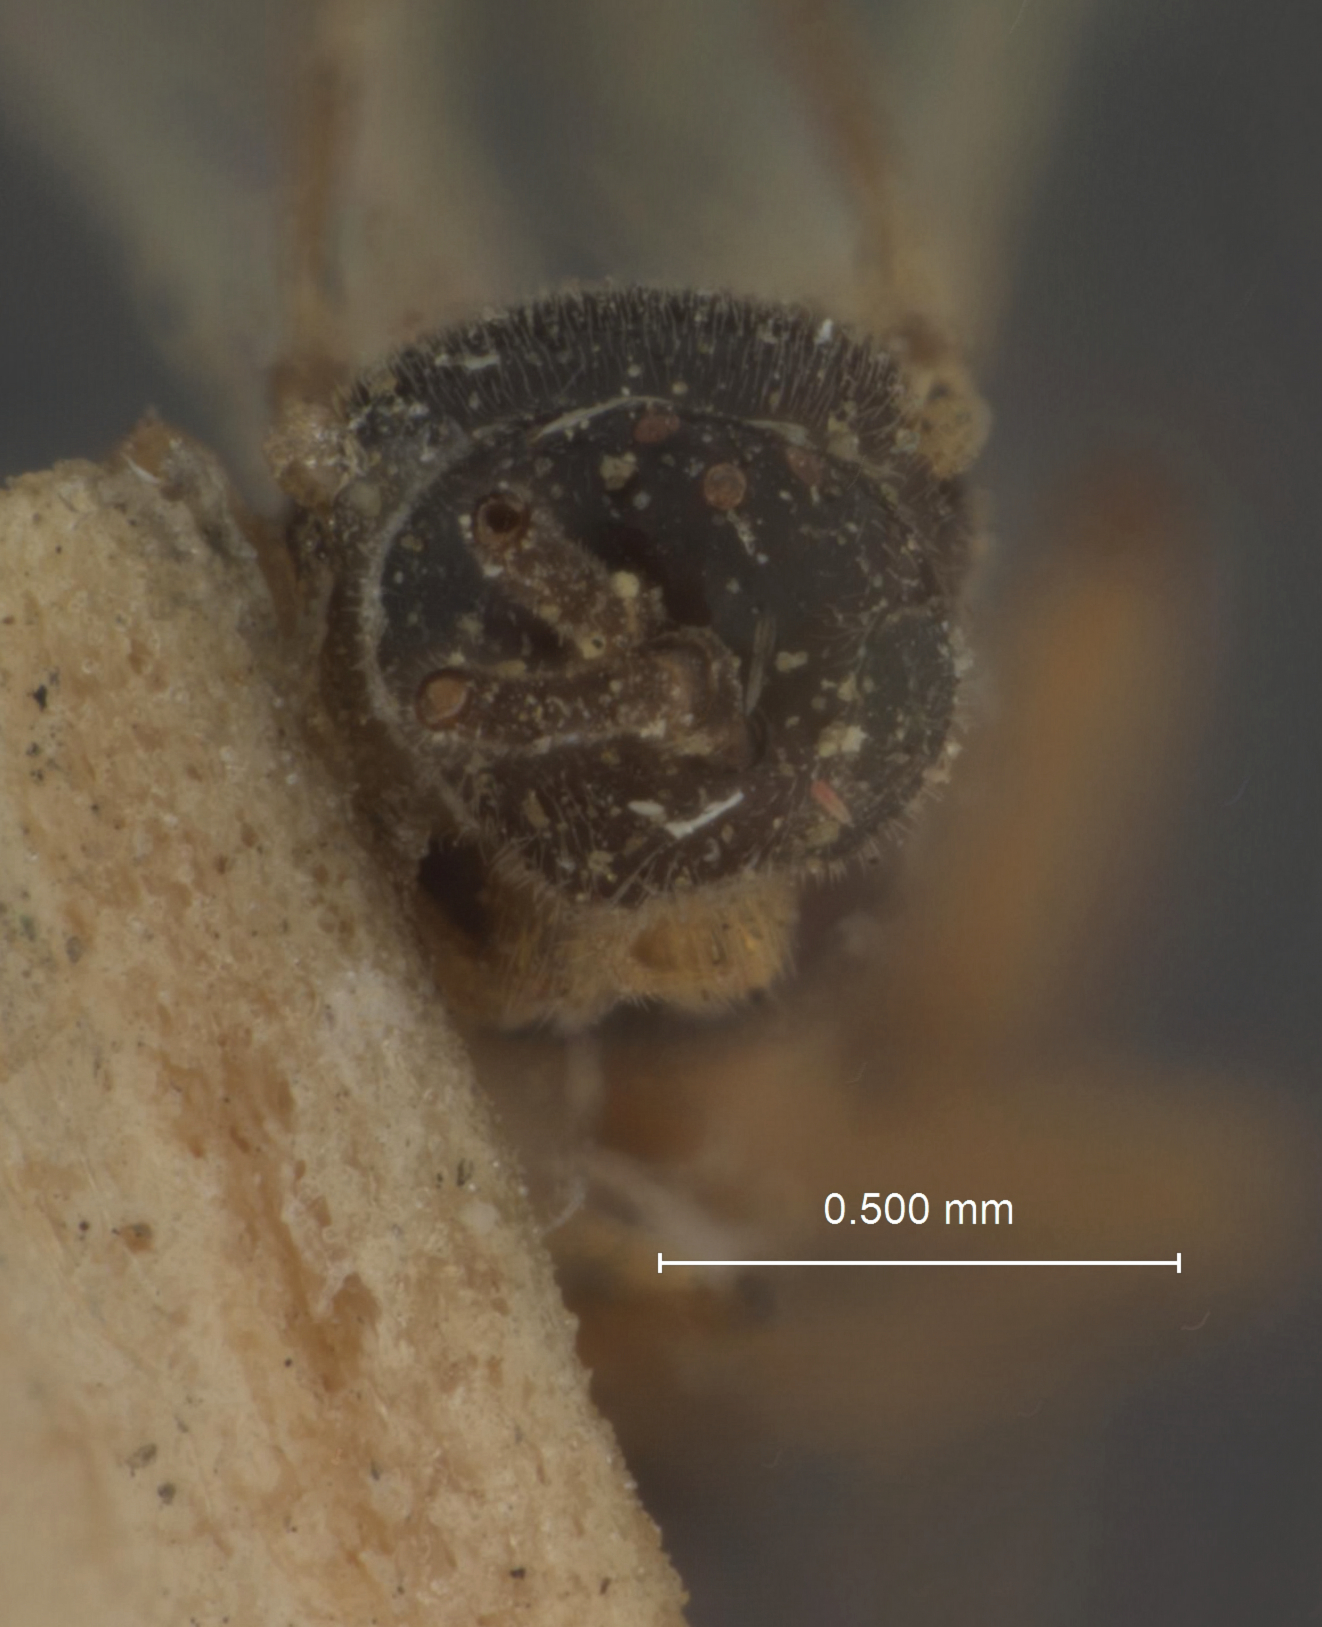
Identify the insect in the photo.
Microgaster militaris
